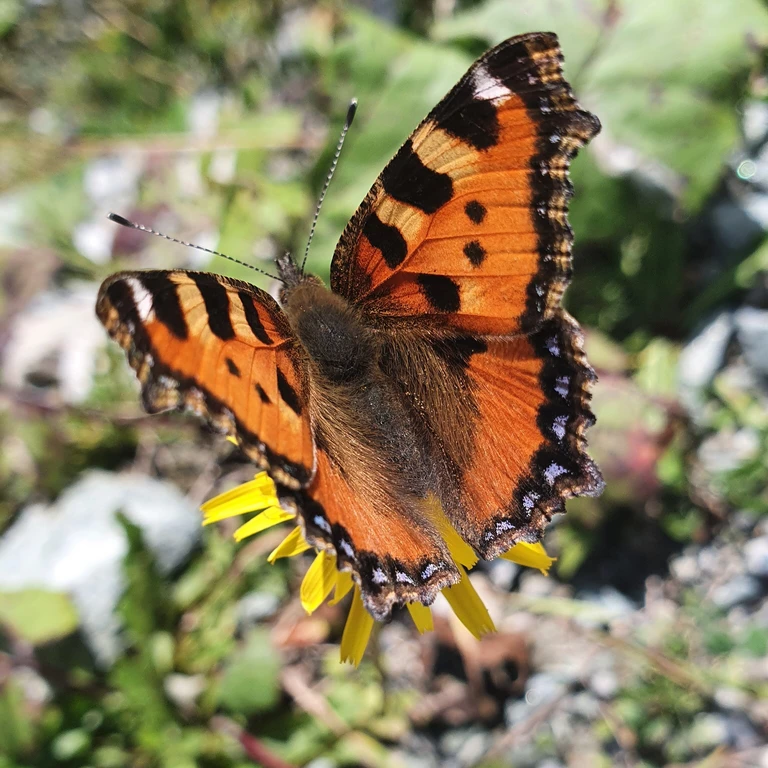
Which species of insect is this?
Aglais urticae
